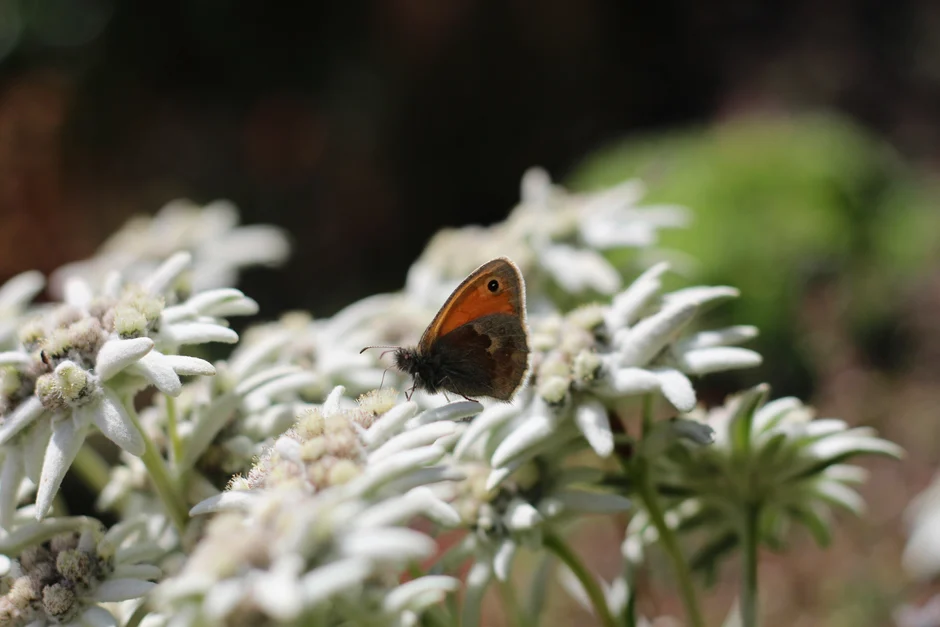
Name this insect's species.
Coenonympha pamphilus
